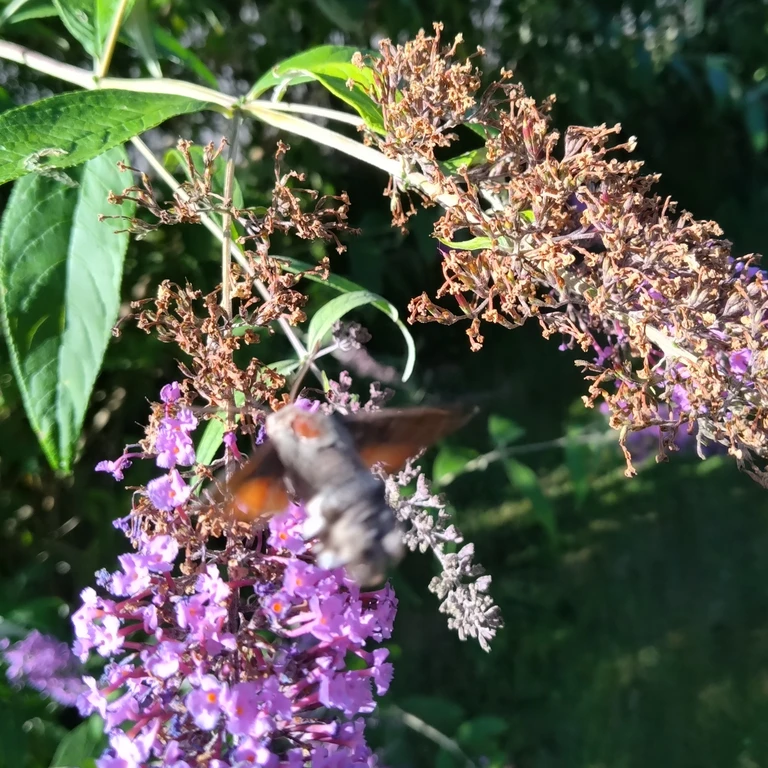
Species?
Macroglossum stellatarum
